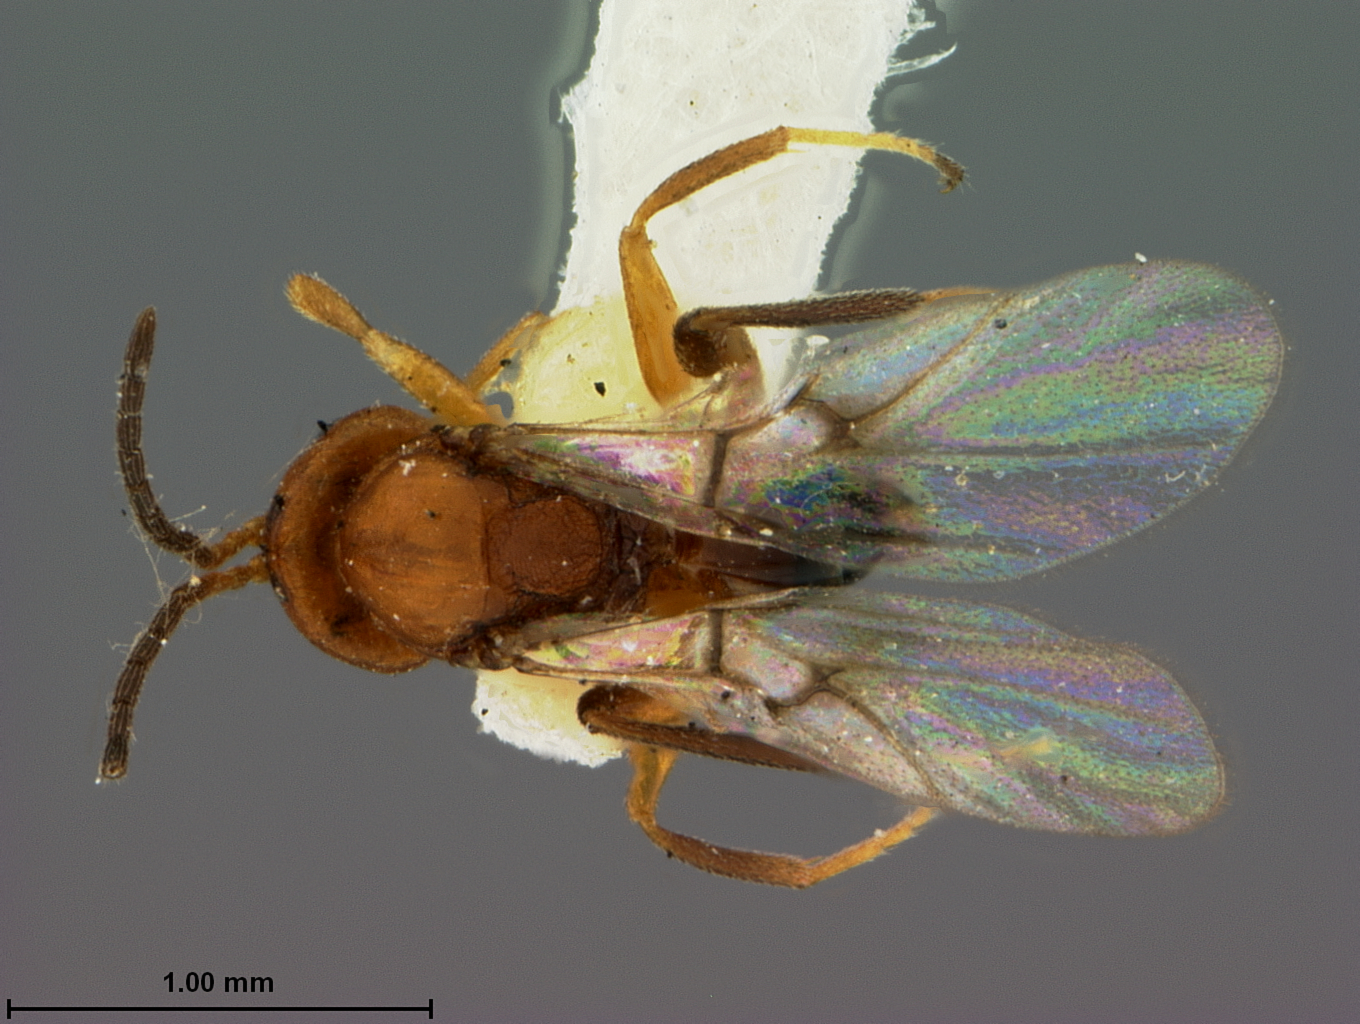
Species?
Cynips quercus
